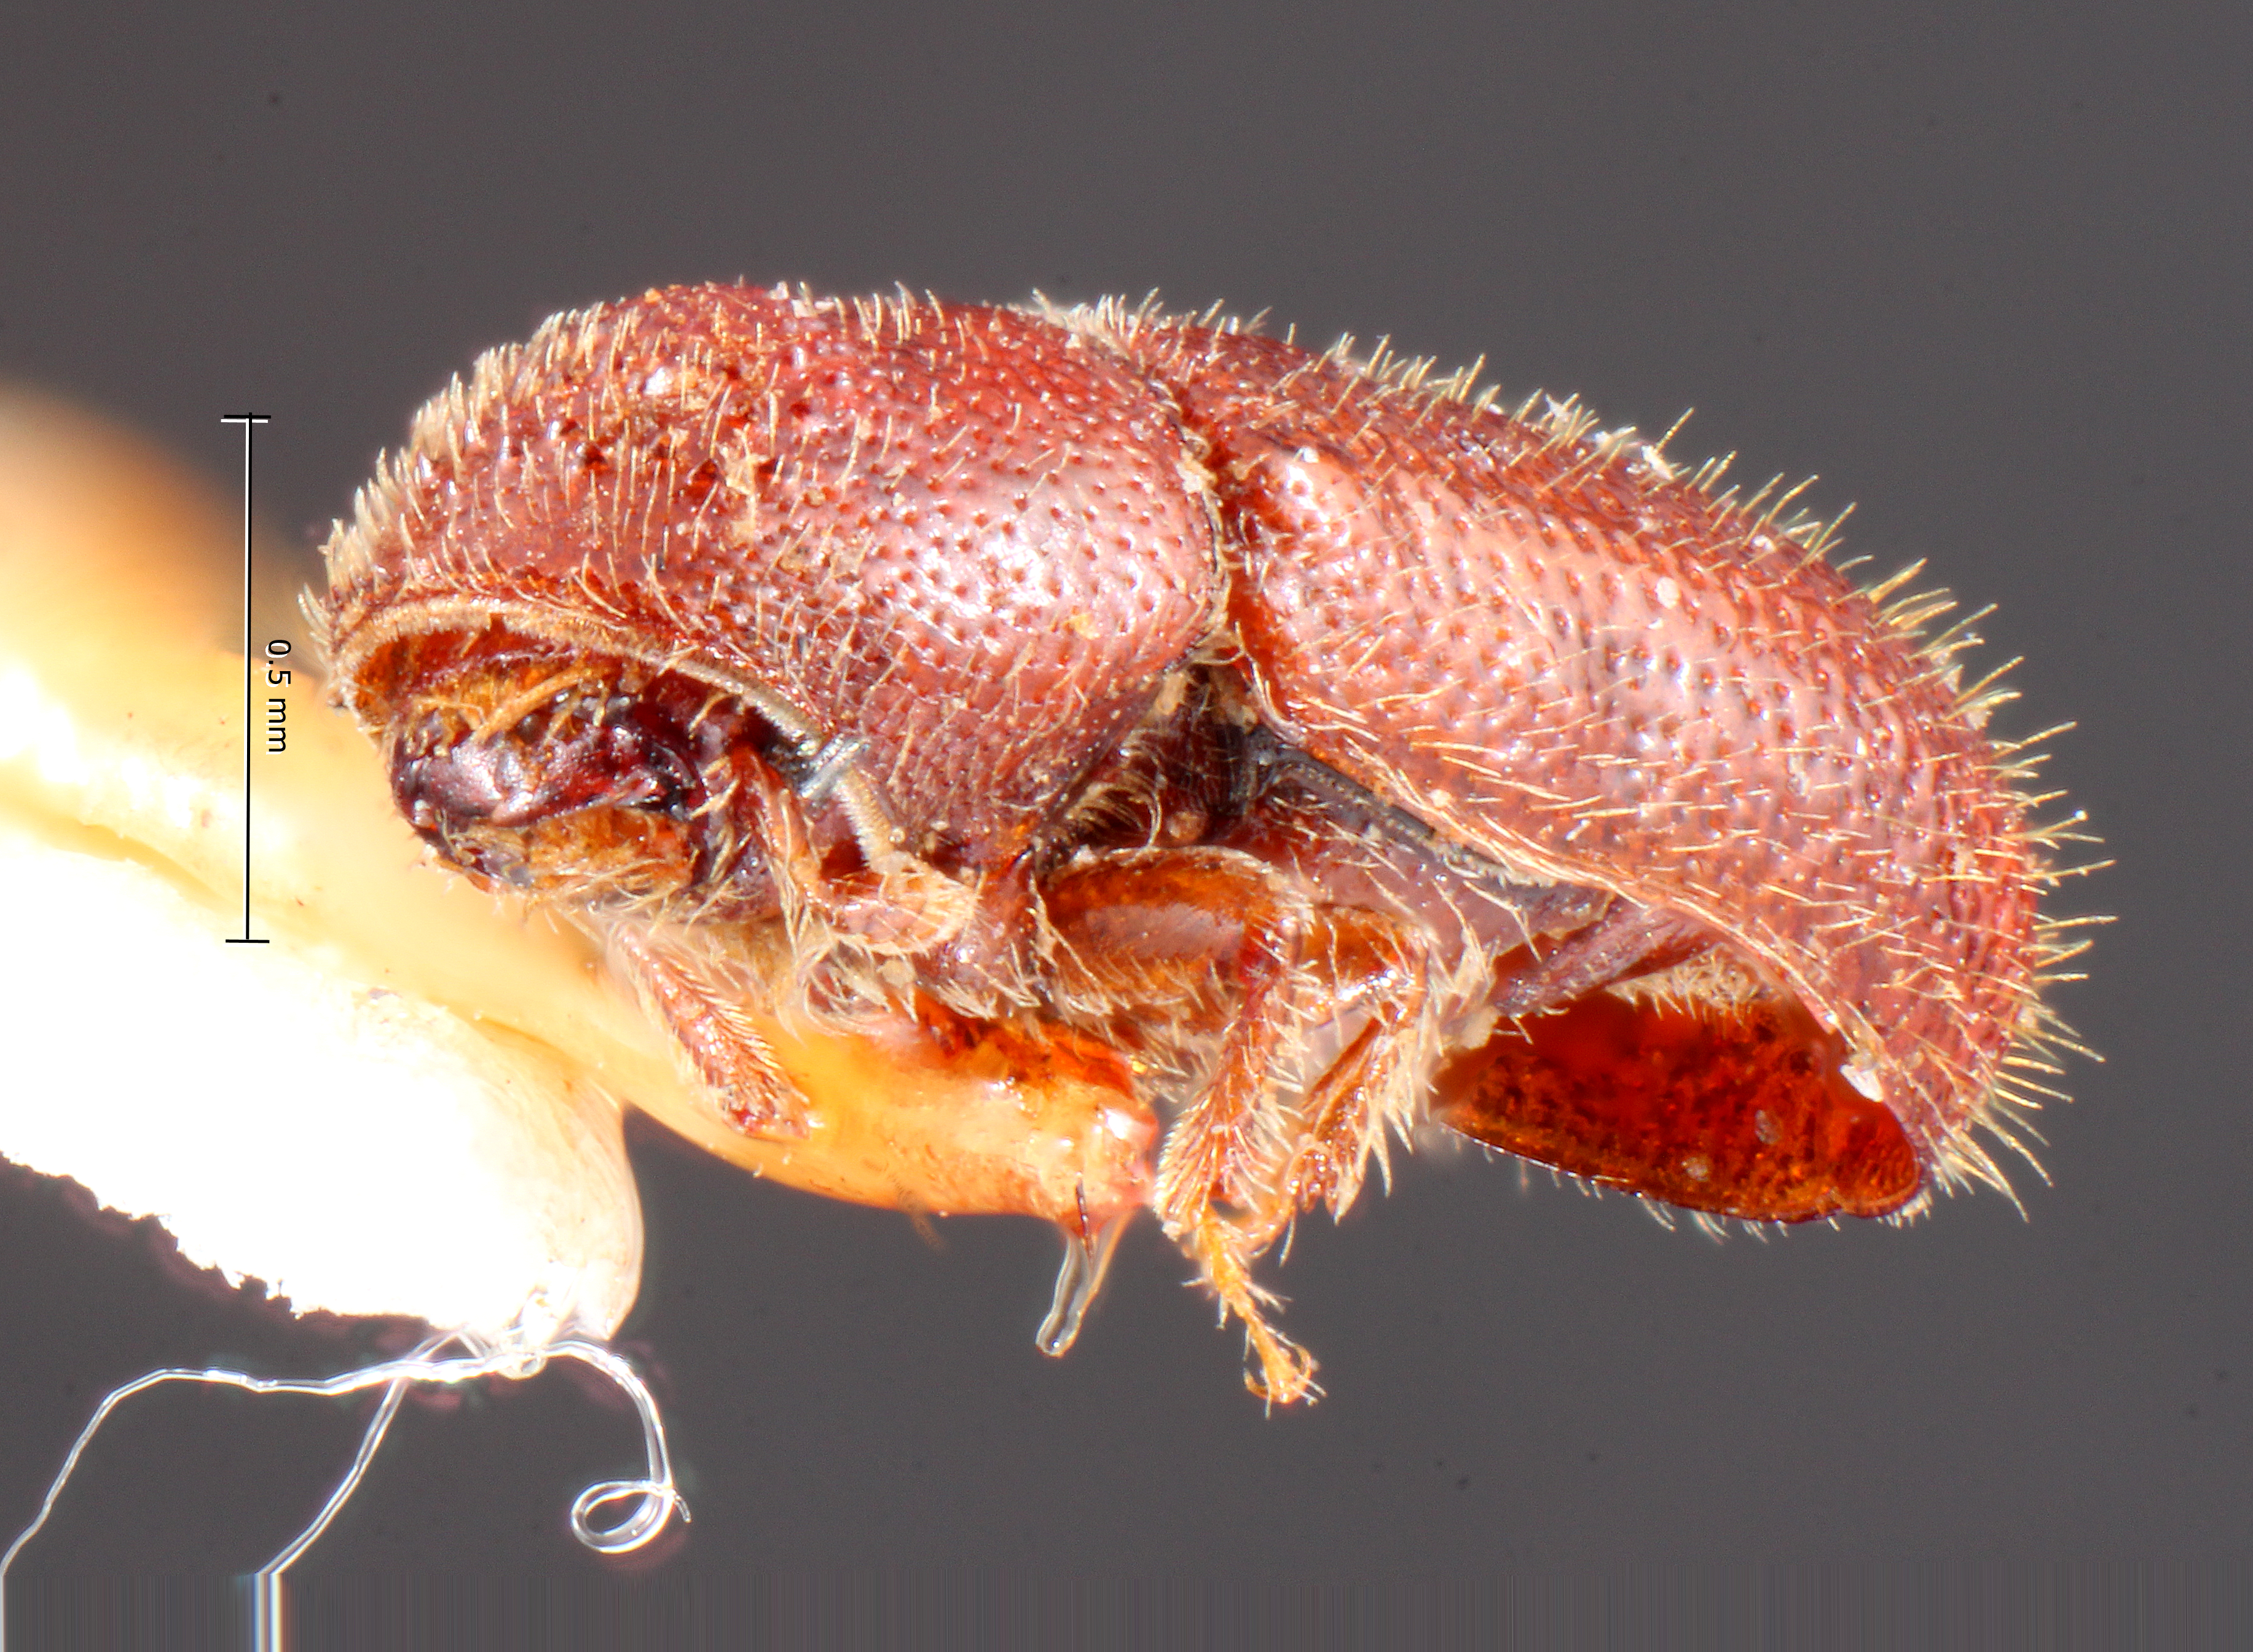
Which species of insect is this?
Pityophthorus solus
